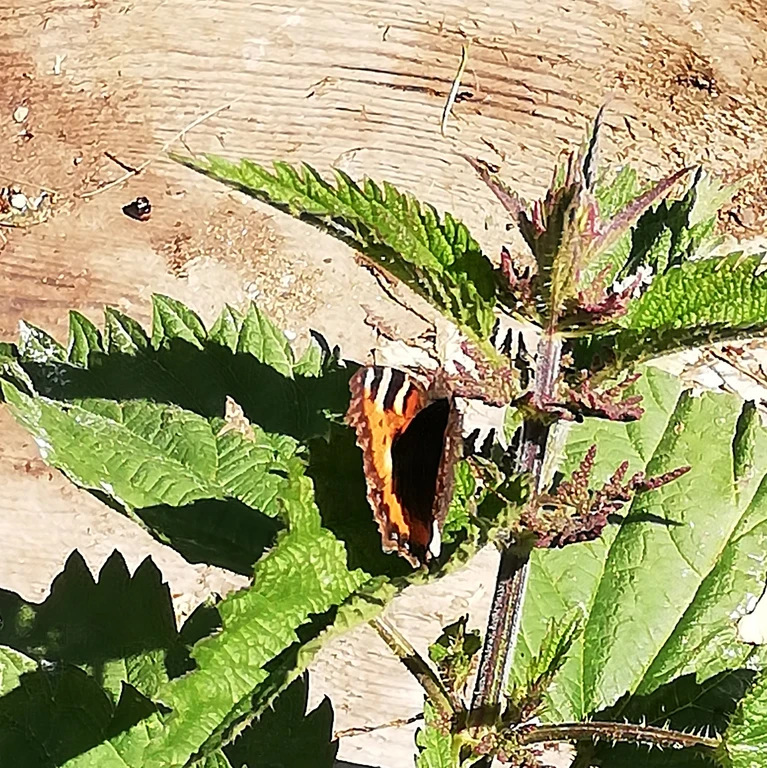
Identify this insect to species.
Aglais urticae
